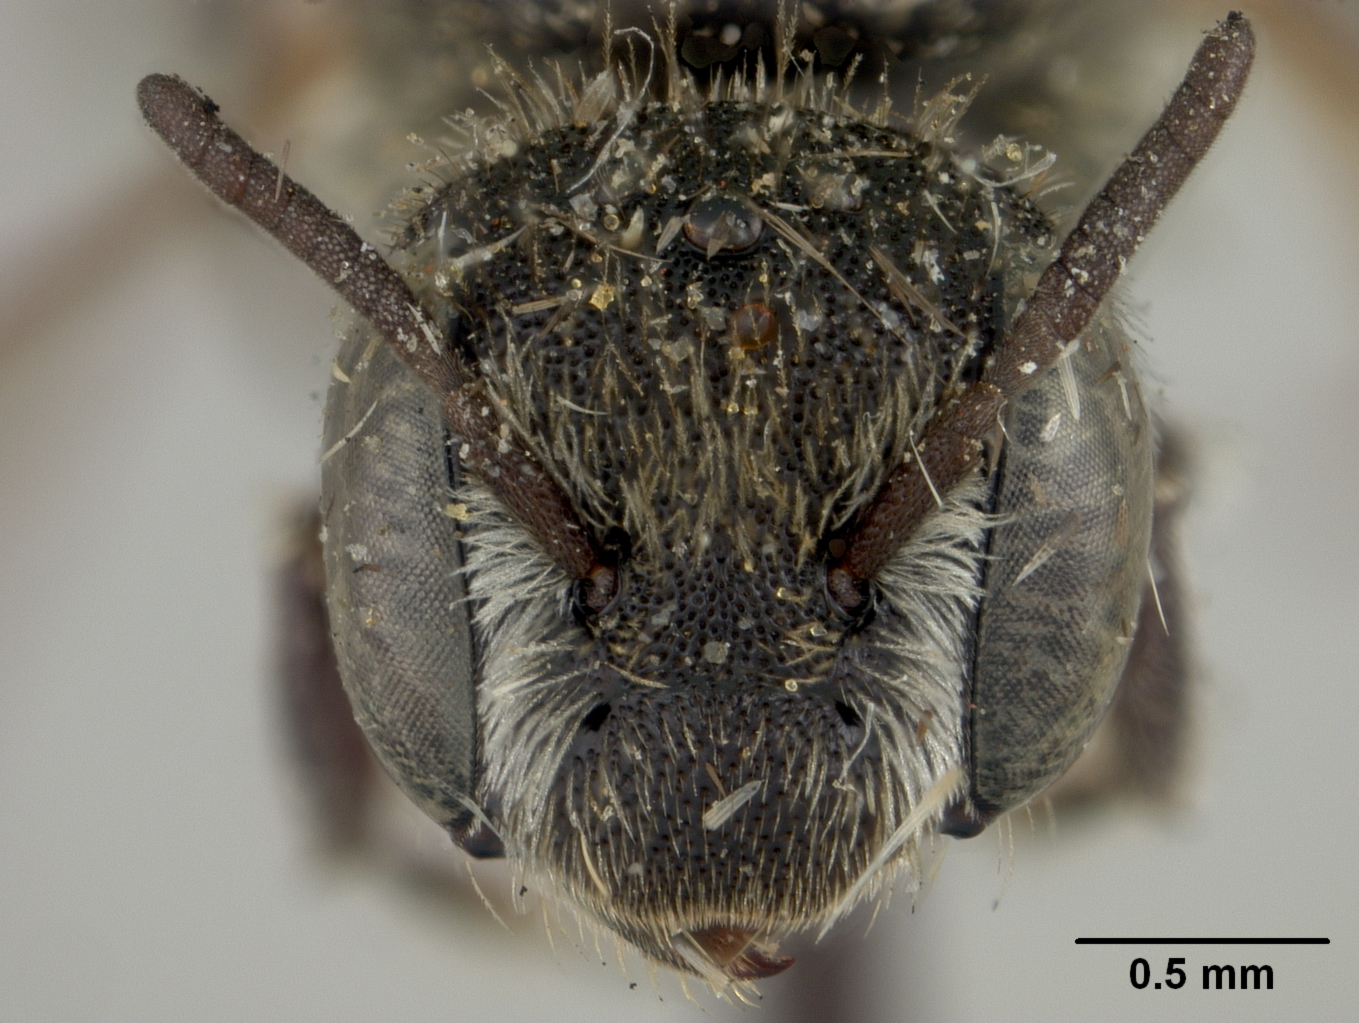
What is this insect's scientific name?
Ashmeadiella curriei
